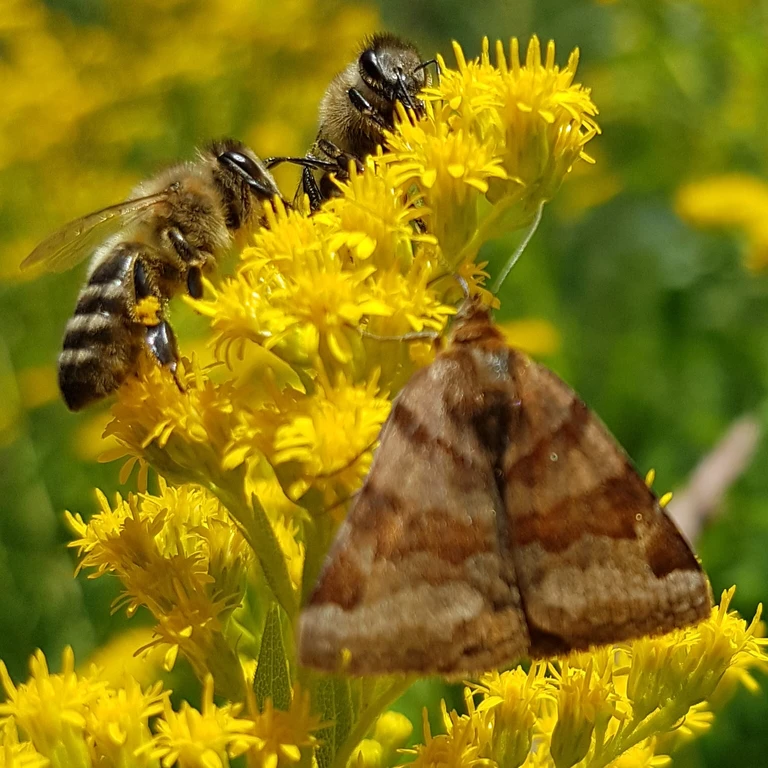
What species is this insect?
Euclidia glyphica
